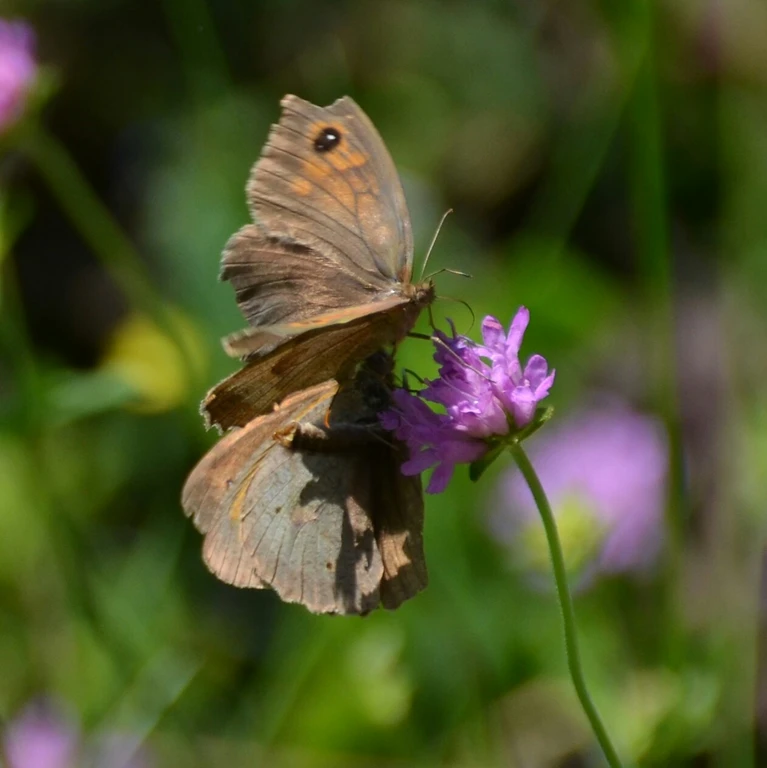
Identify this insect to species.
Maniola jurtina
